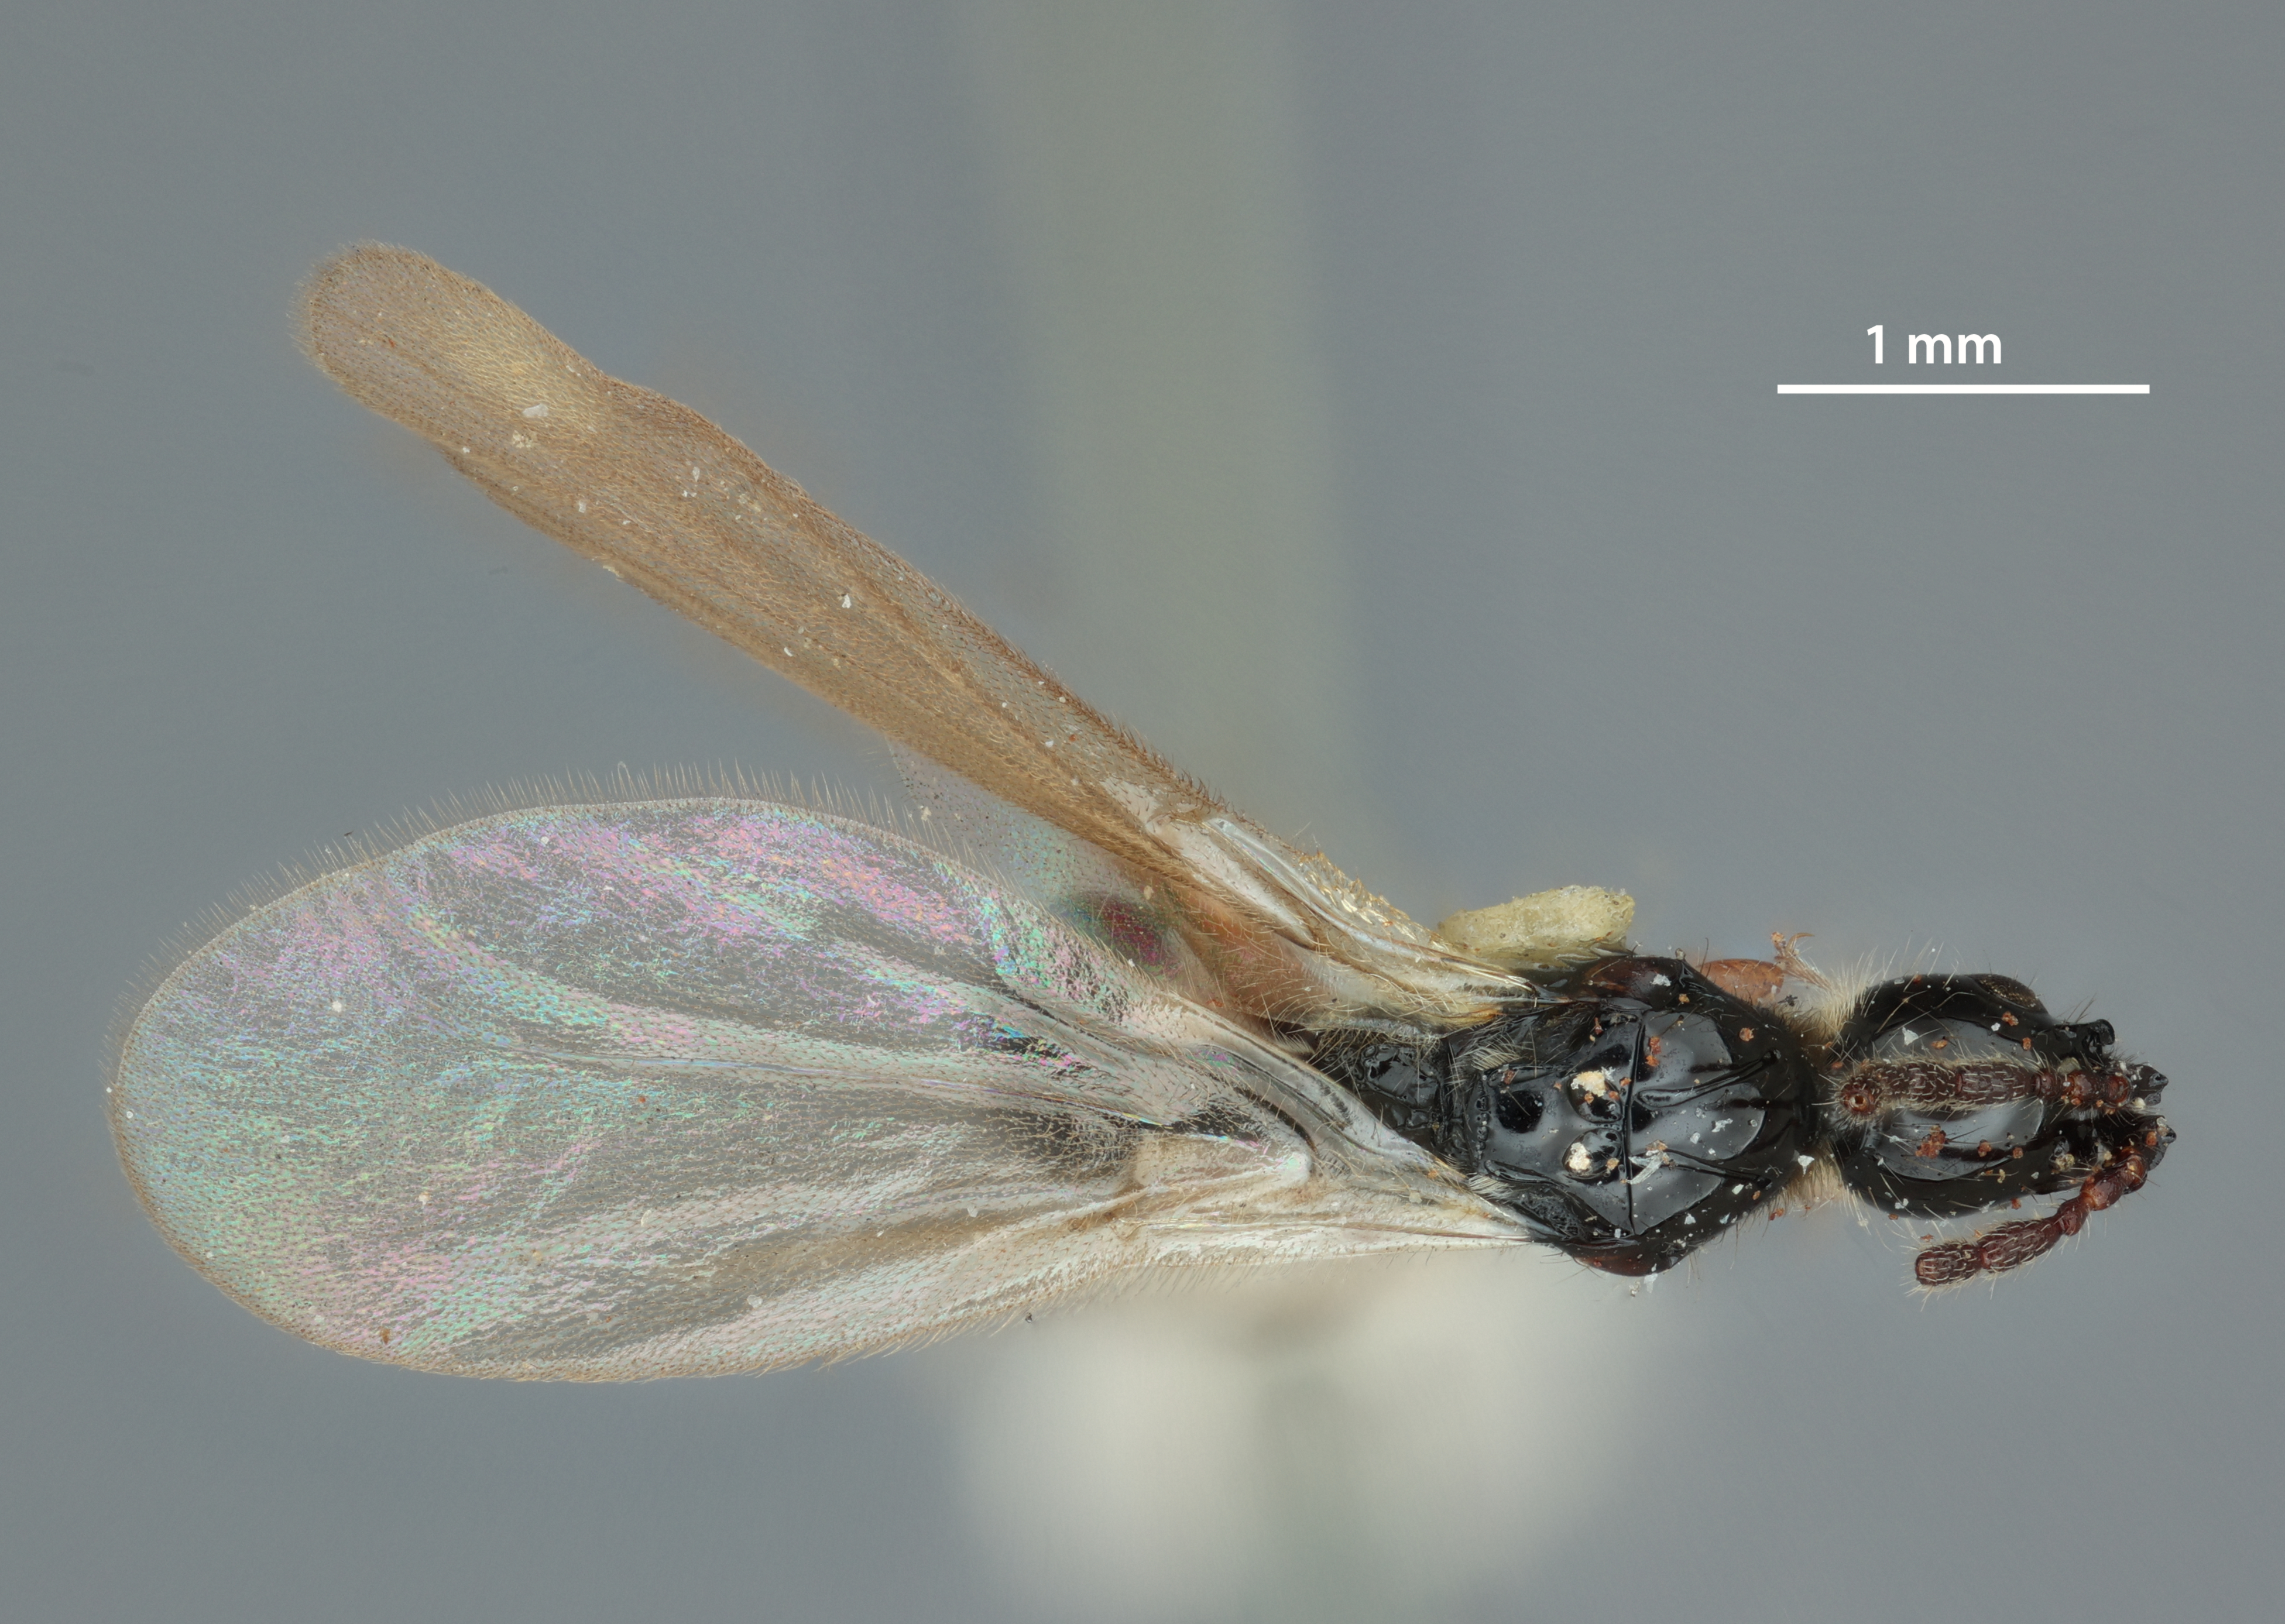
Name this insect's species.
Psilus shannoni
